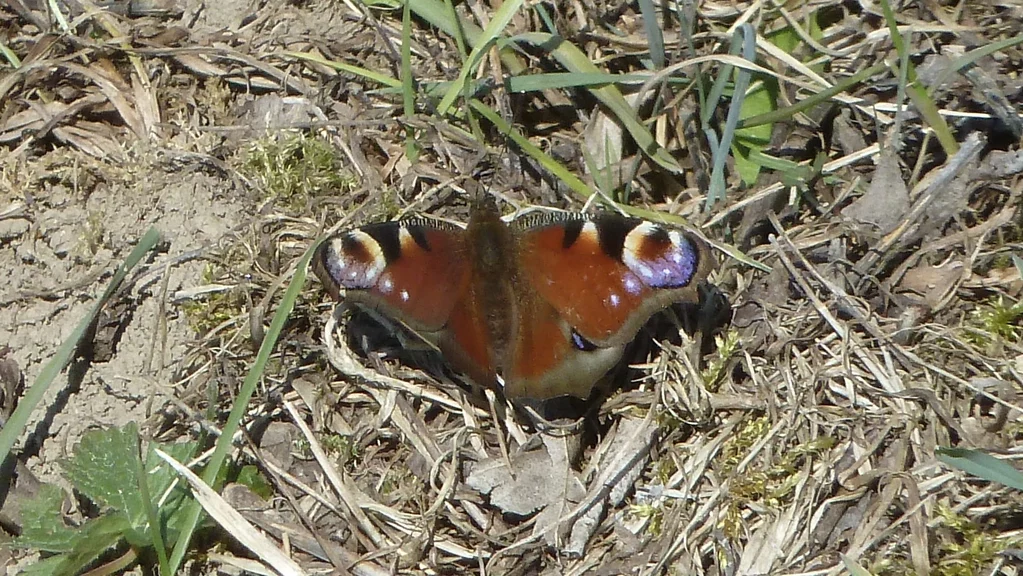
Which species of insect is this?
Aglais io
